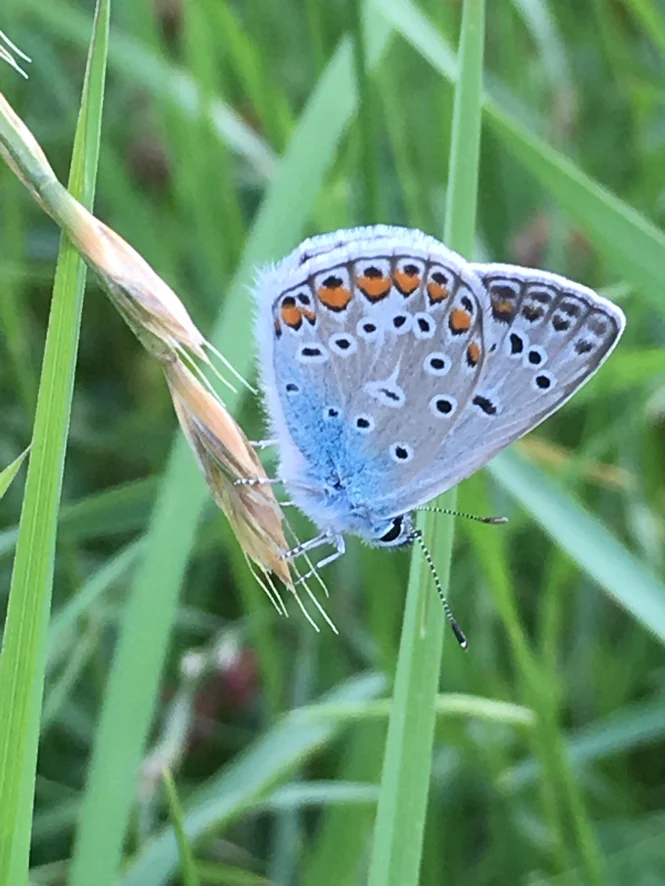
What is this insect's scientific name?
Polyommatus icarus
